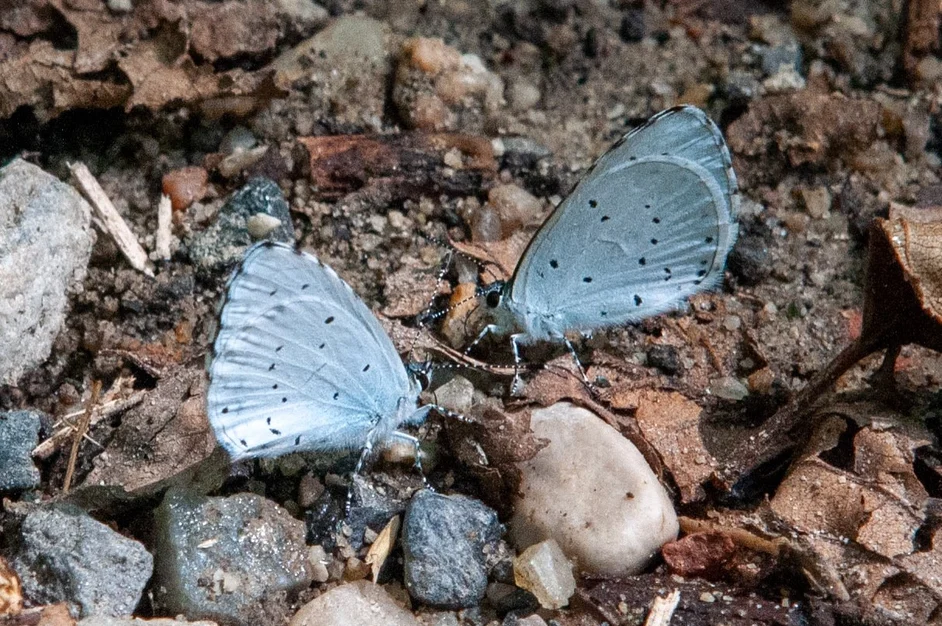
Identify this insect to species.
Celastrina argiolus
